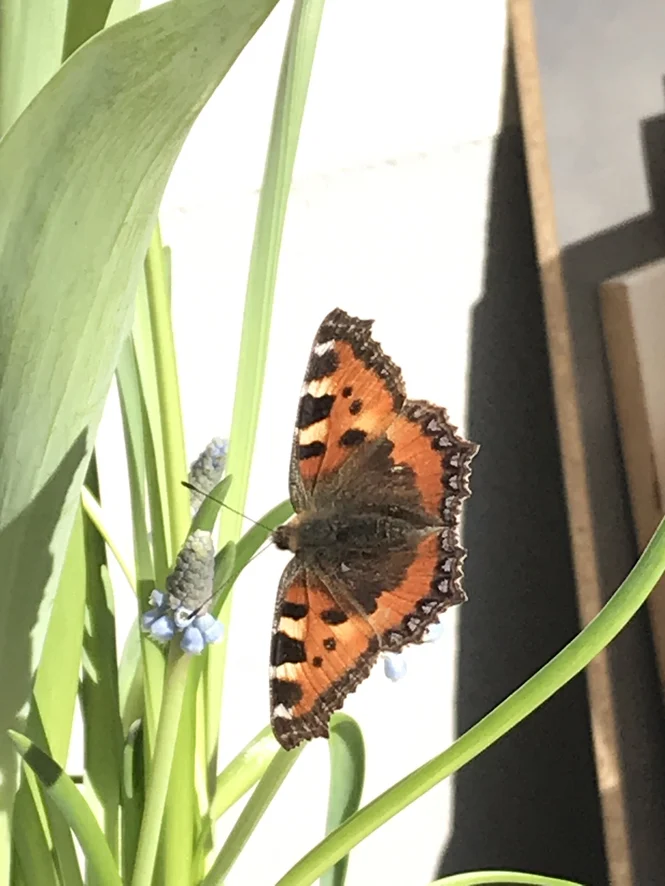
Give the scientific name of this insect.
Aglais urticae
